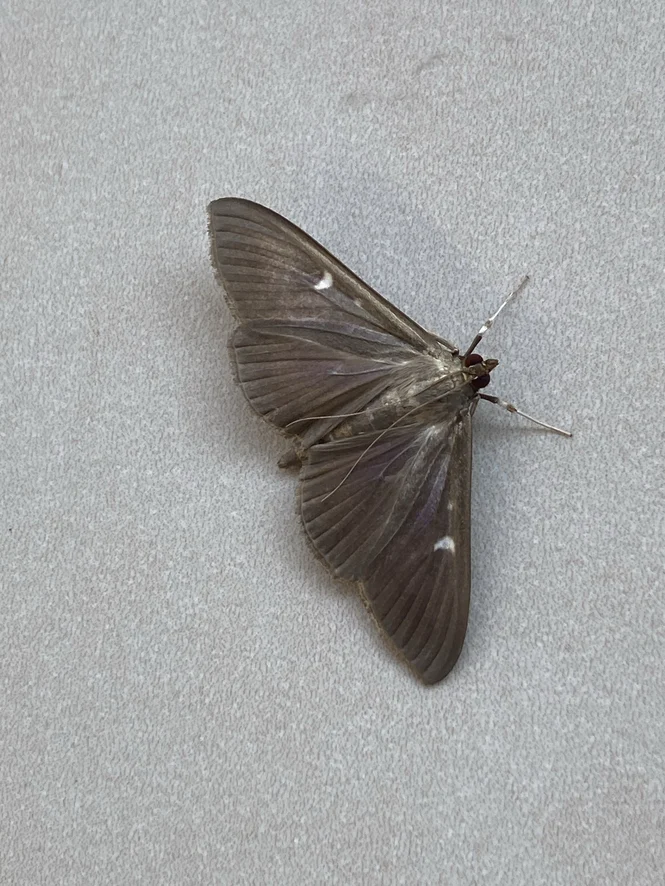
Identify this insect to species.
Cydalima perspectalis
